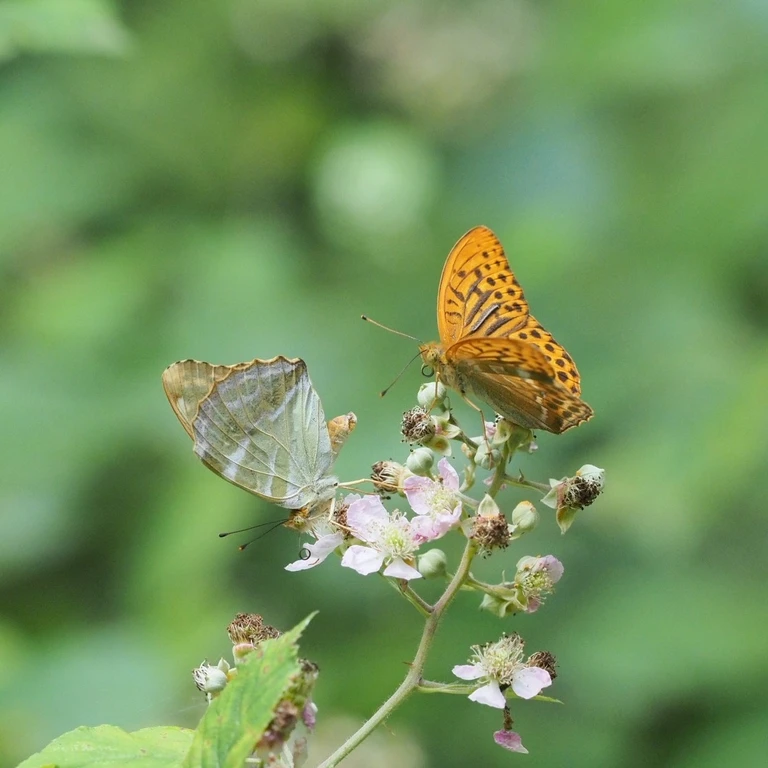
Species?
Argynnis paphia
